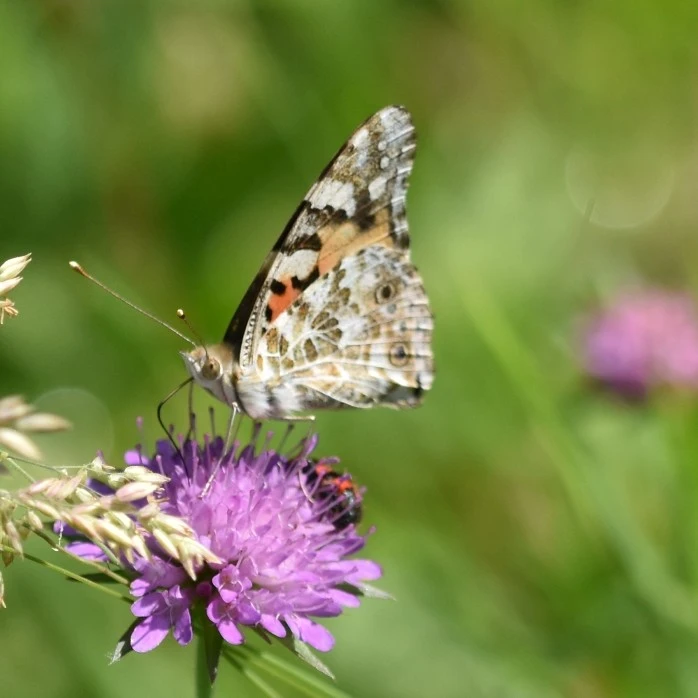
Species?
Vanessa cardui
